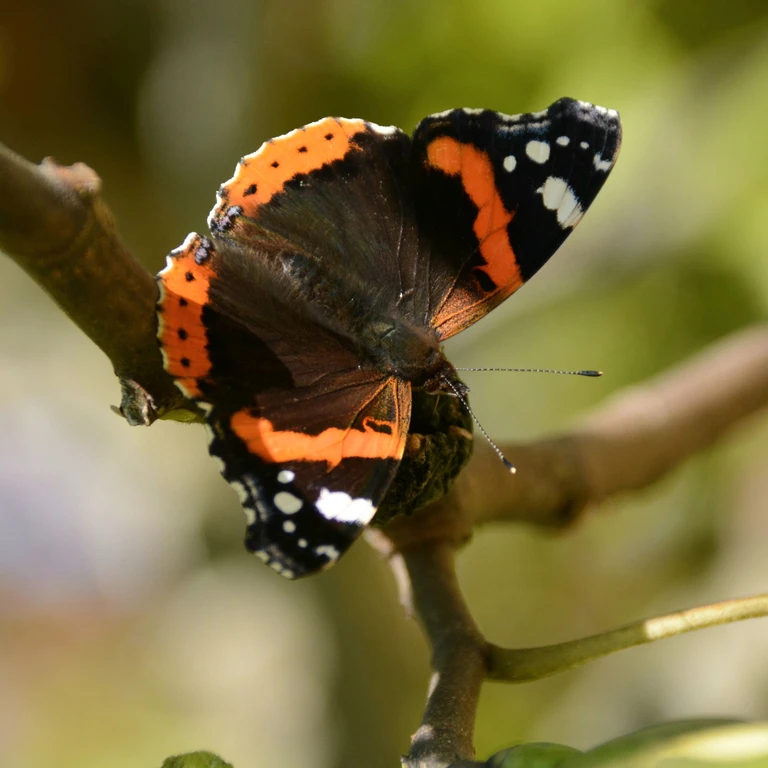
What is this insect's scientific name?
Vanessa atalanta
